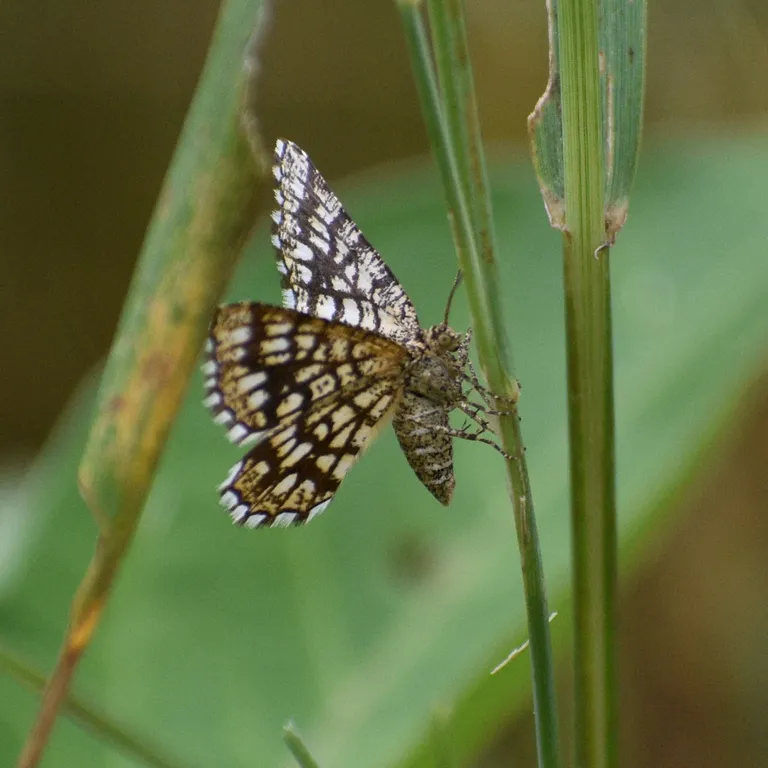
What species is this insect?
Chiasmia clathrata
